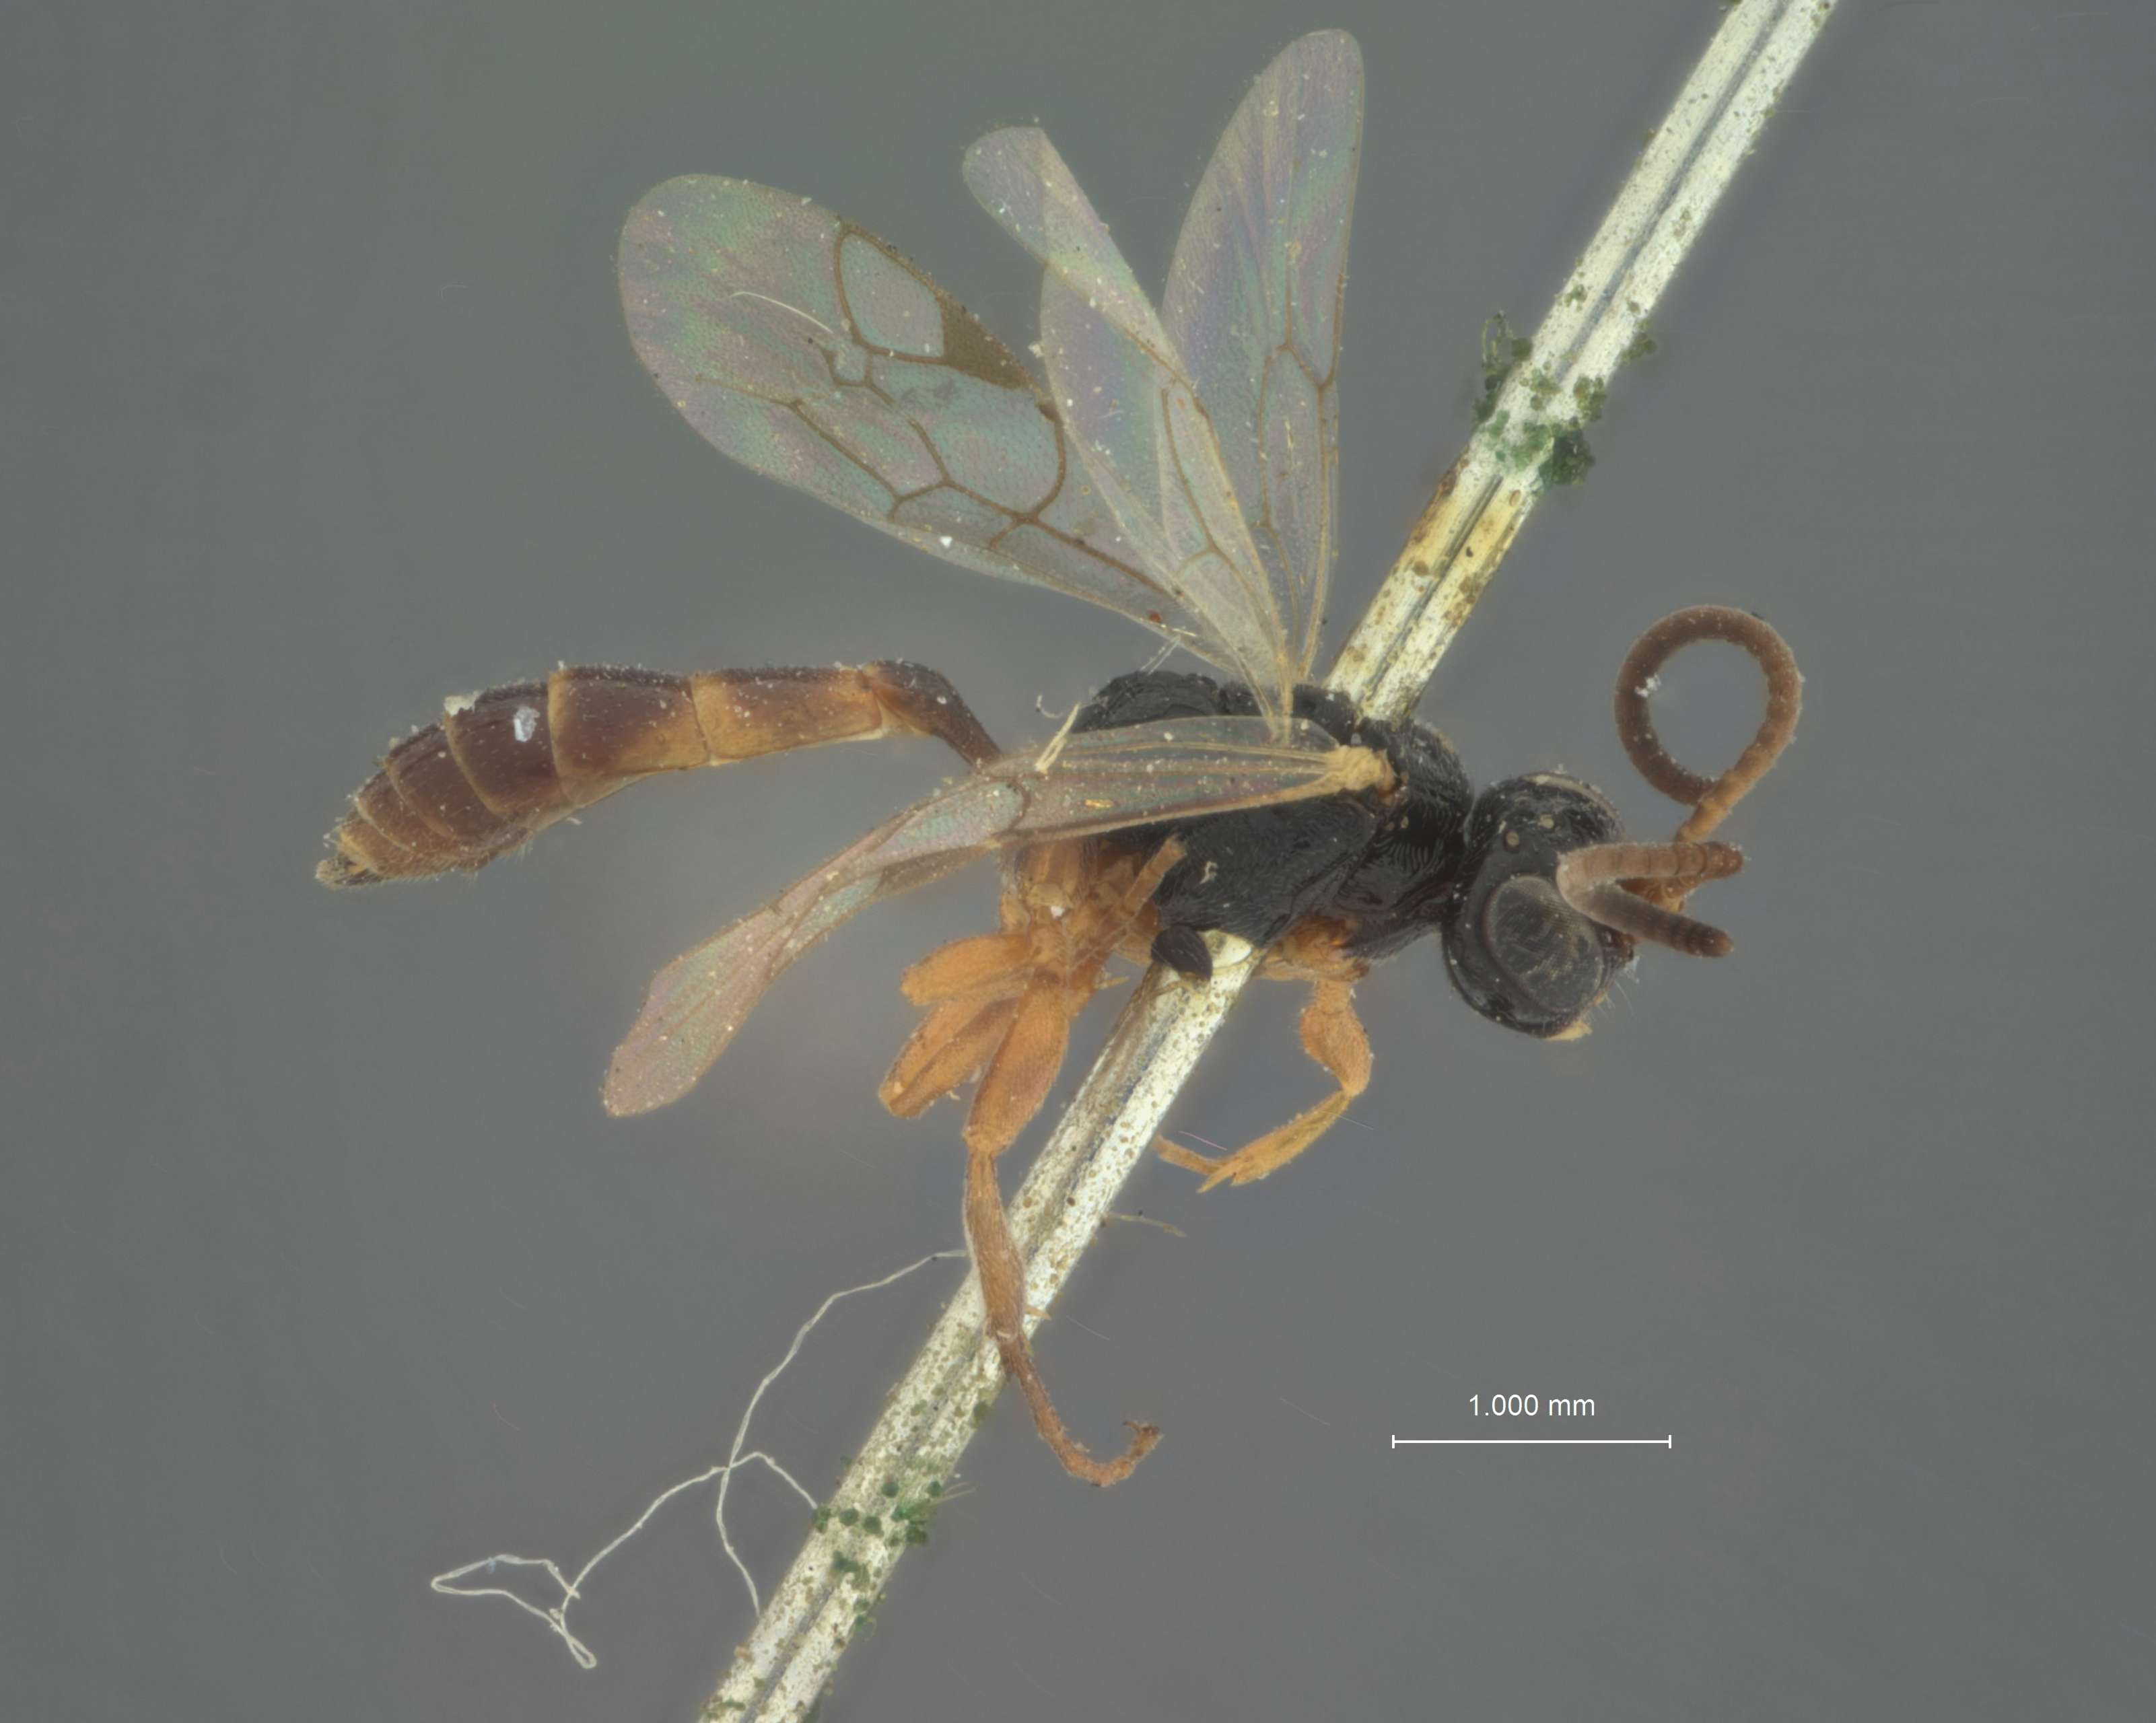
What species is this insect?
Phaeogenes missouriensis
